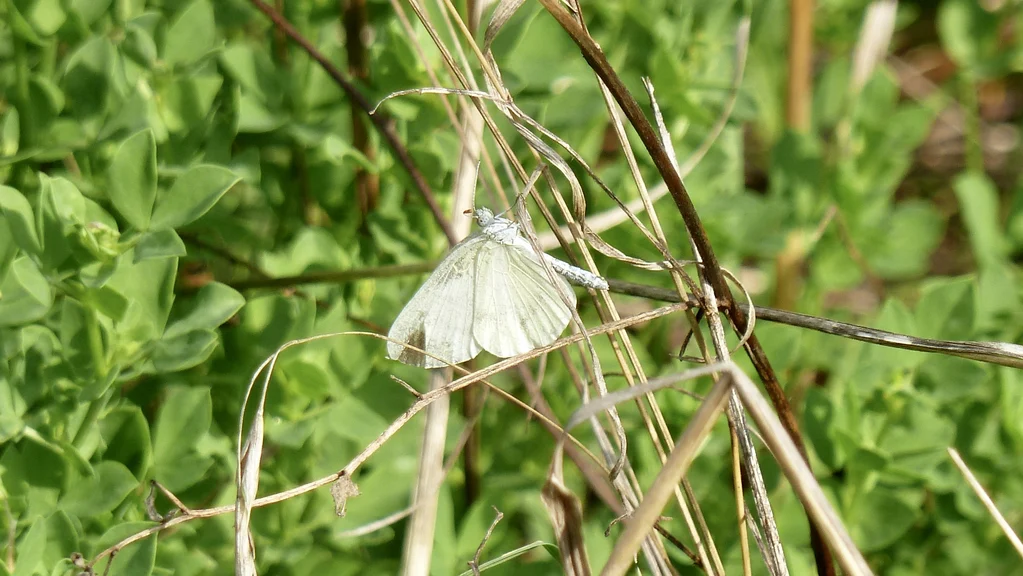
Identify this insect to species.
Leptidea sinapis/juvernica
